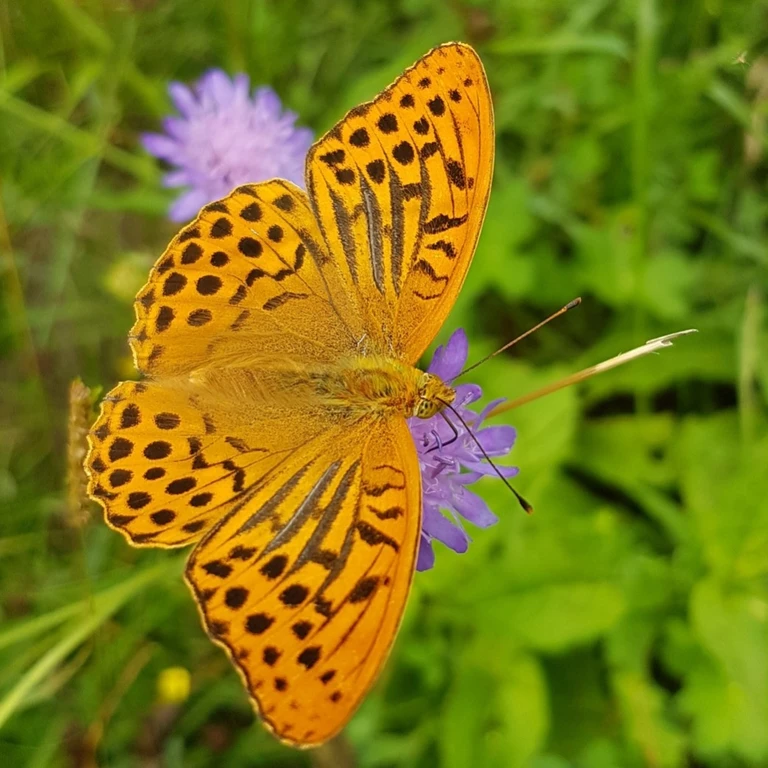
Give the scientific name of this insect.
Argynnis paphia
